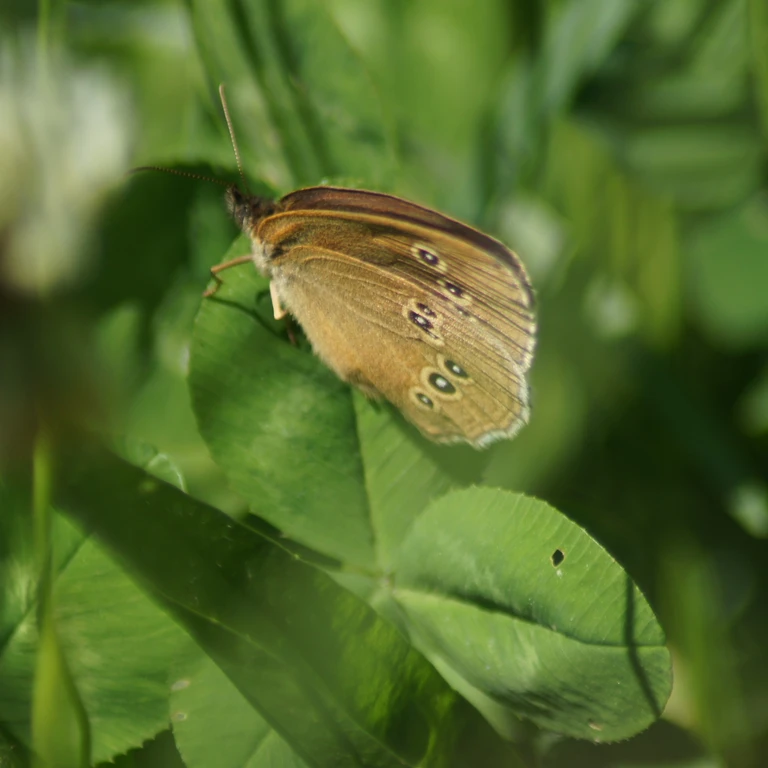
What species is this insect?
Aphantopus hyperantus
